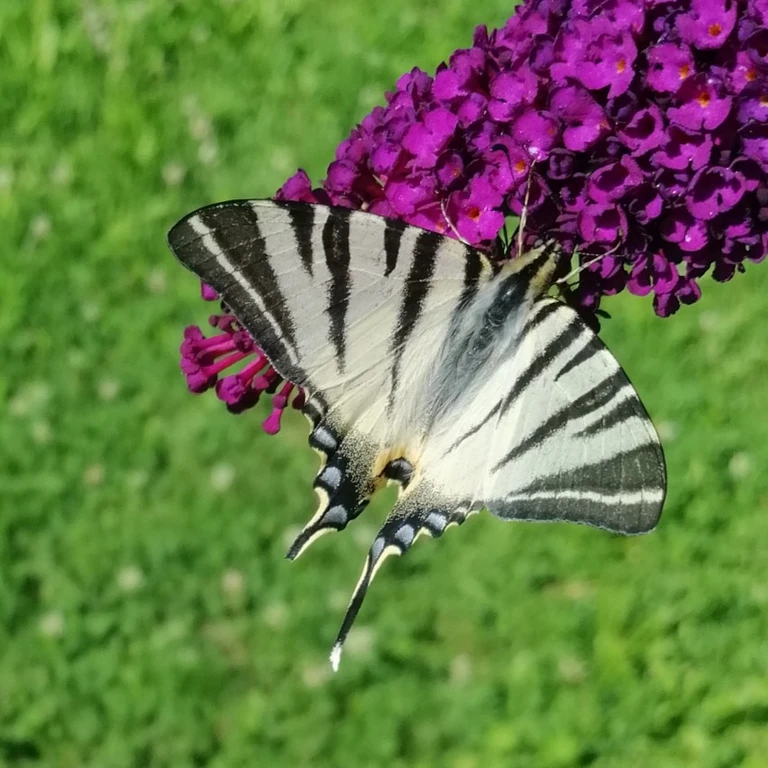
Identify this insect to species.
Iphiclides podalirius
